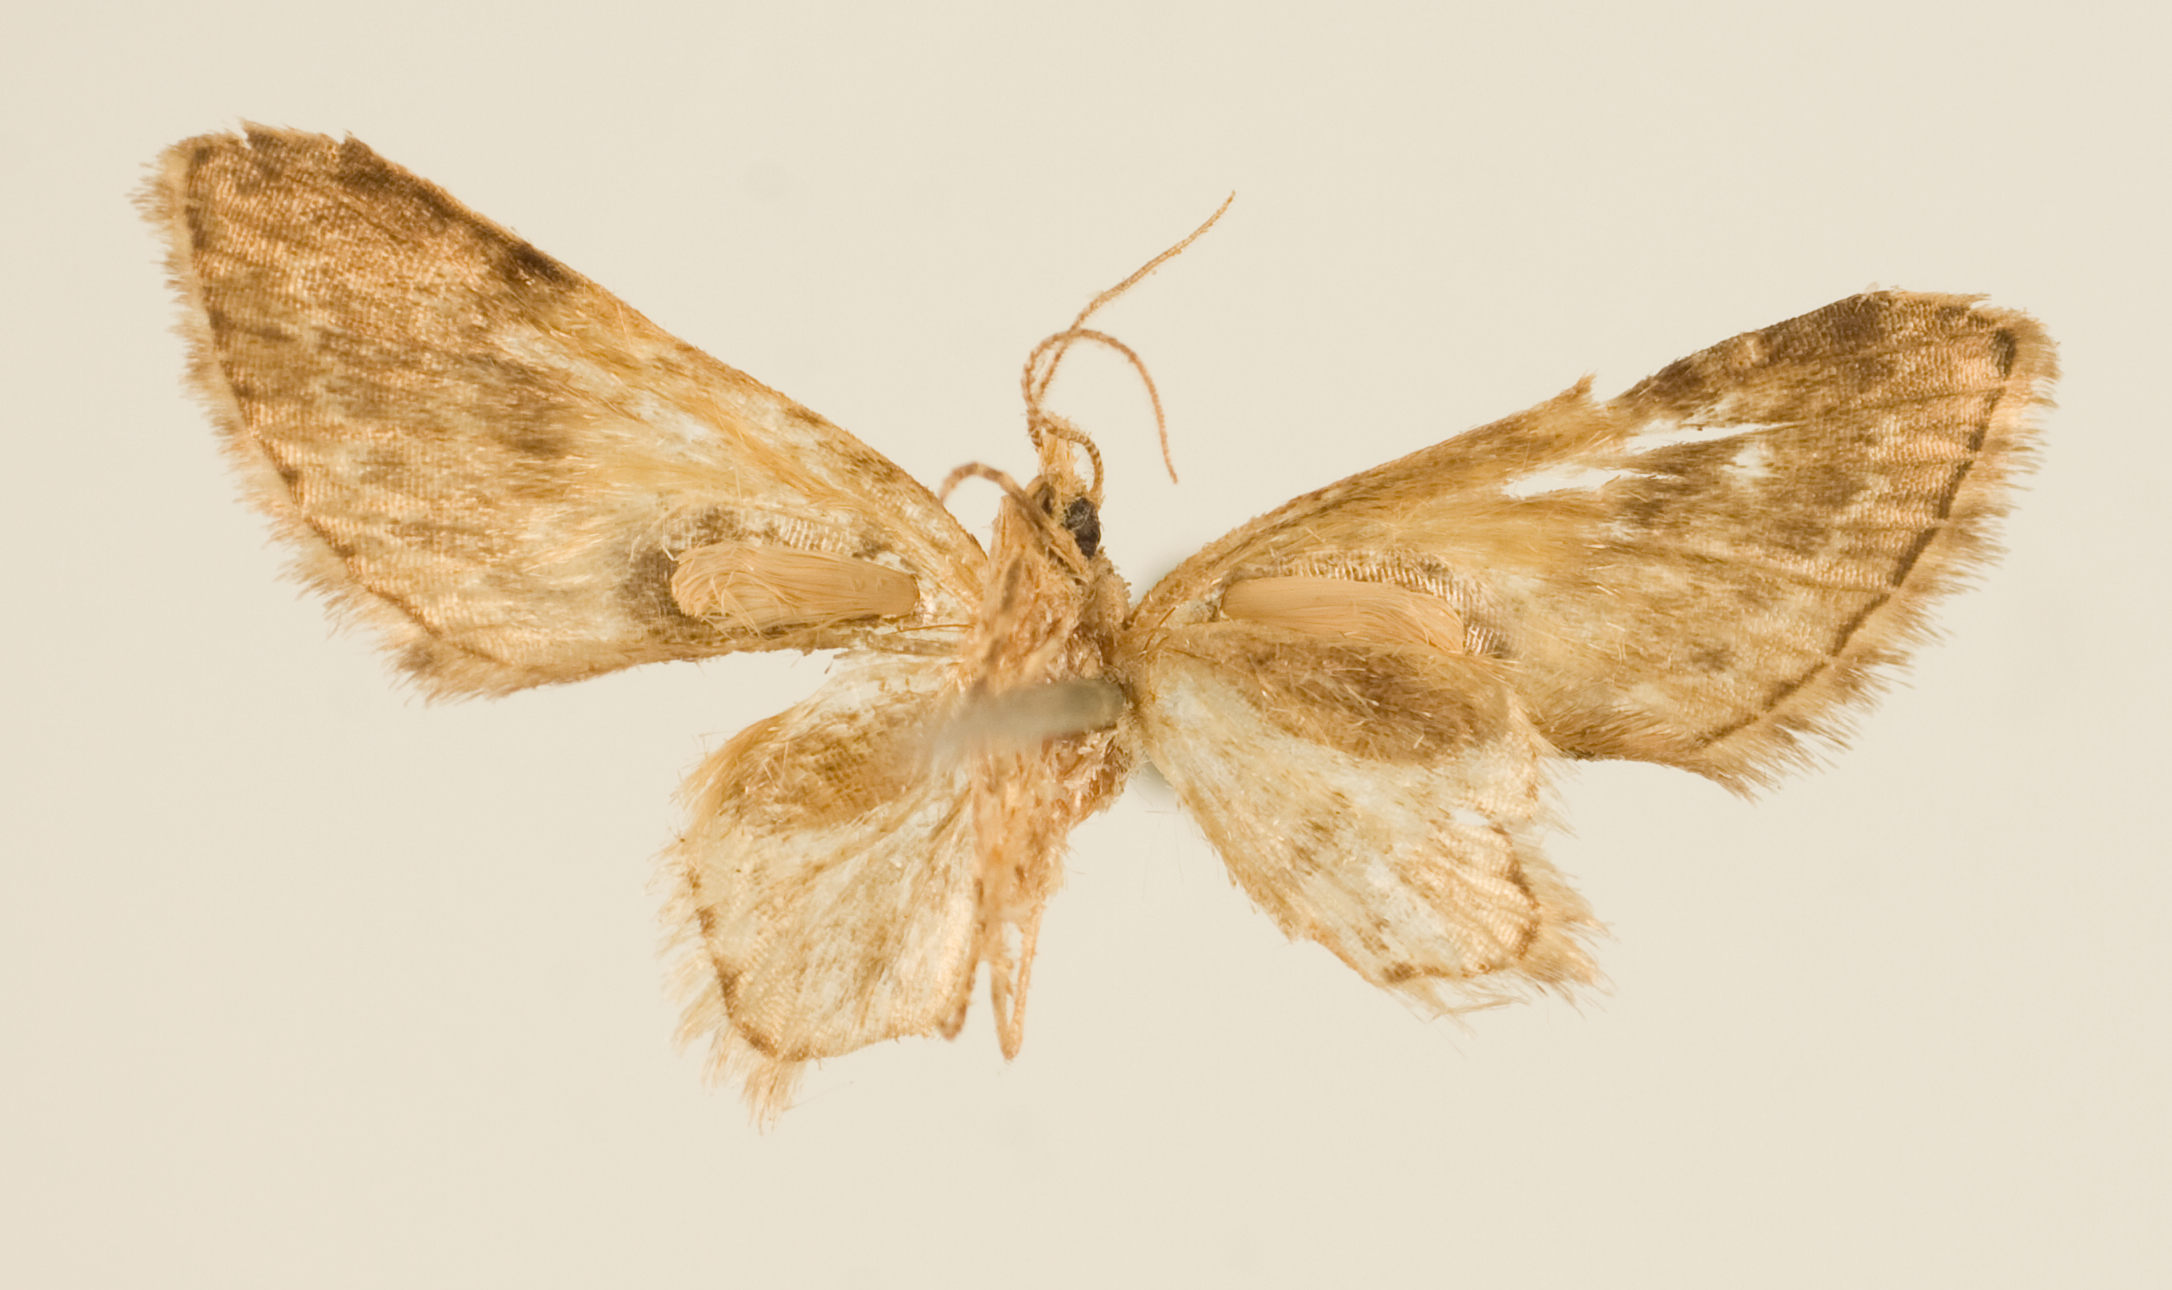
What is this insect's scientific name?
Eupithecia penicilla
